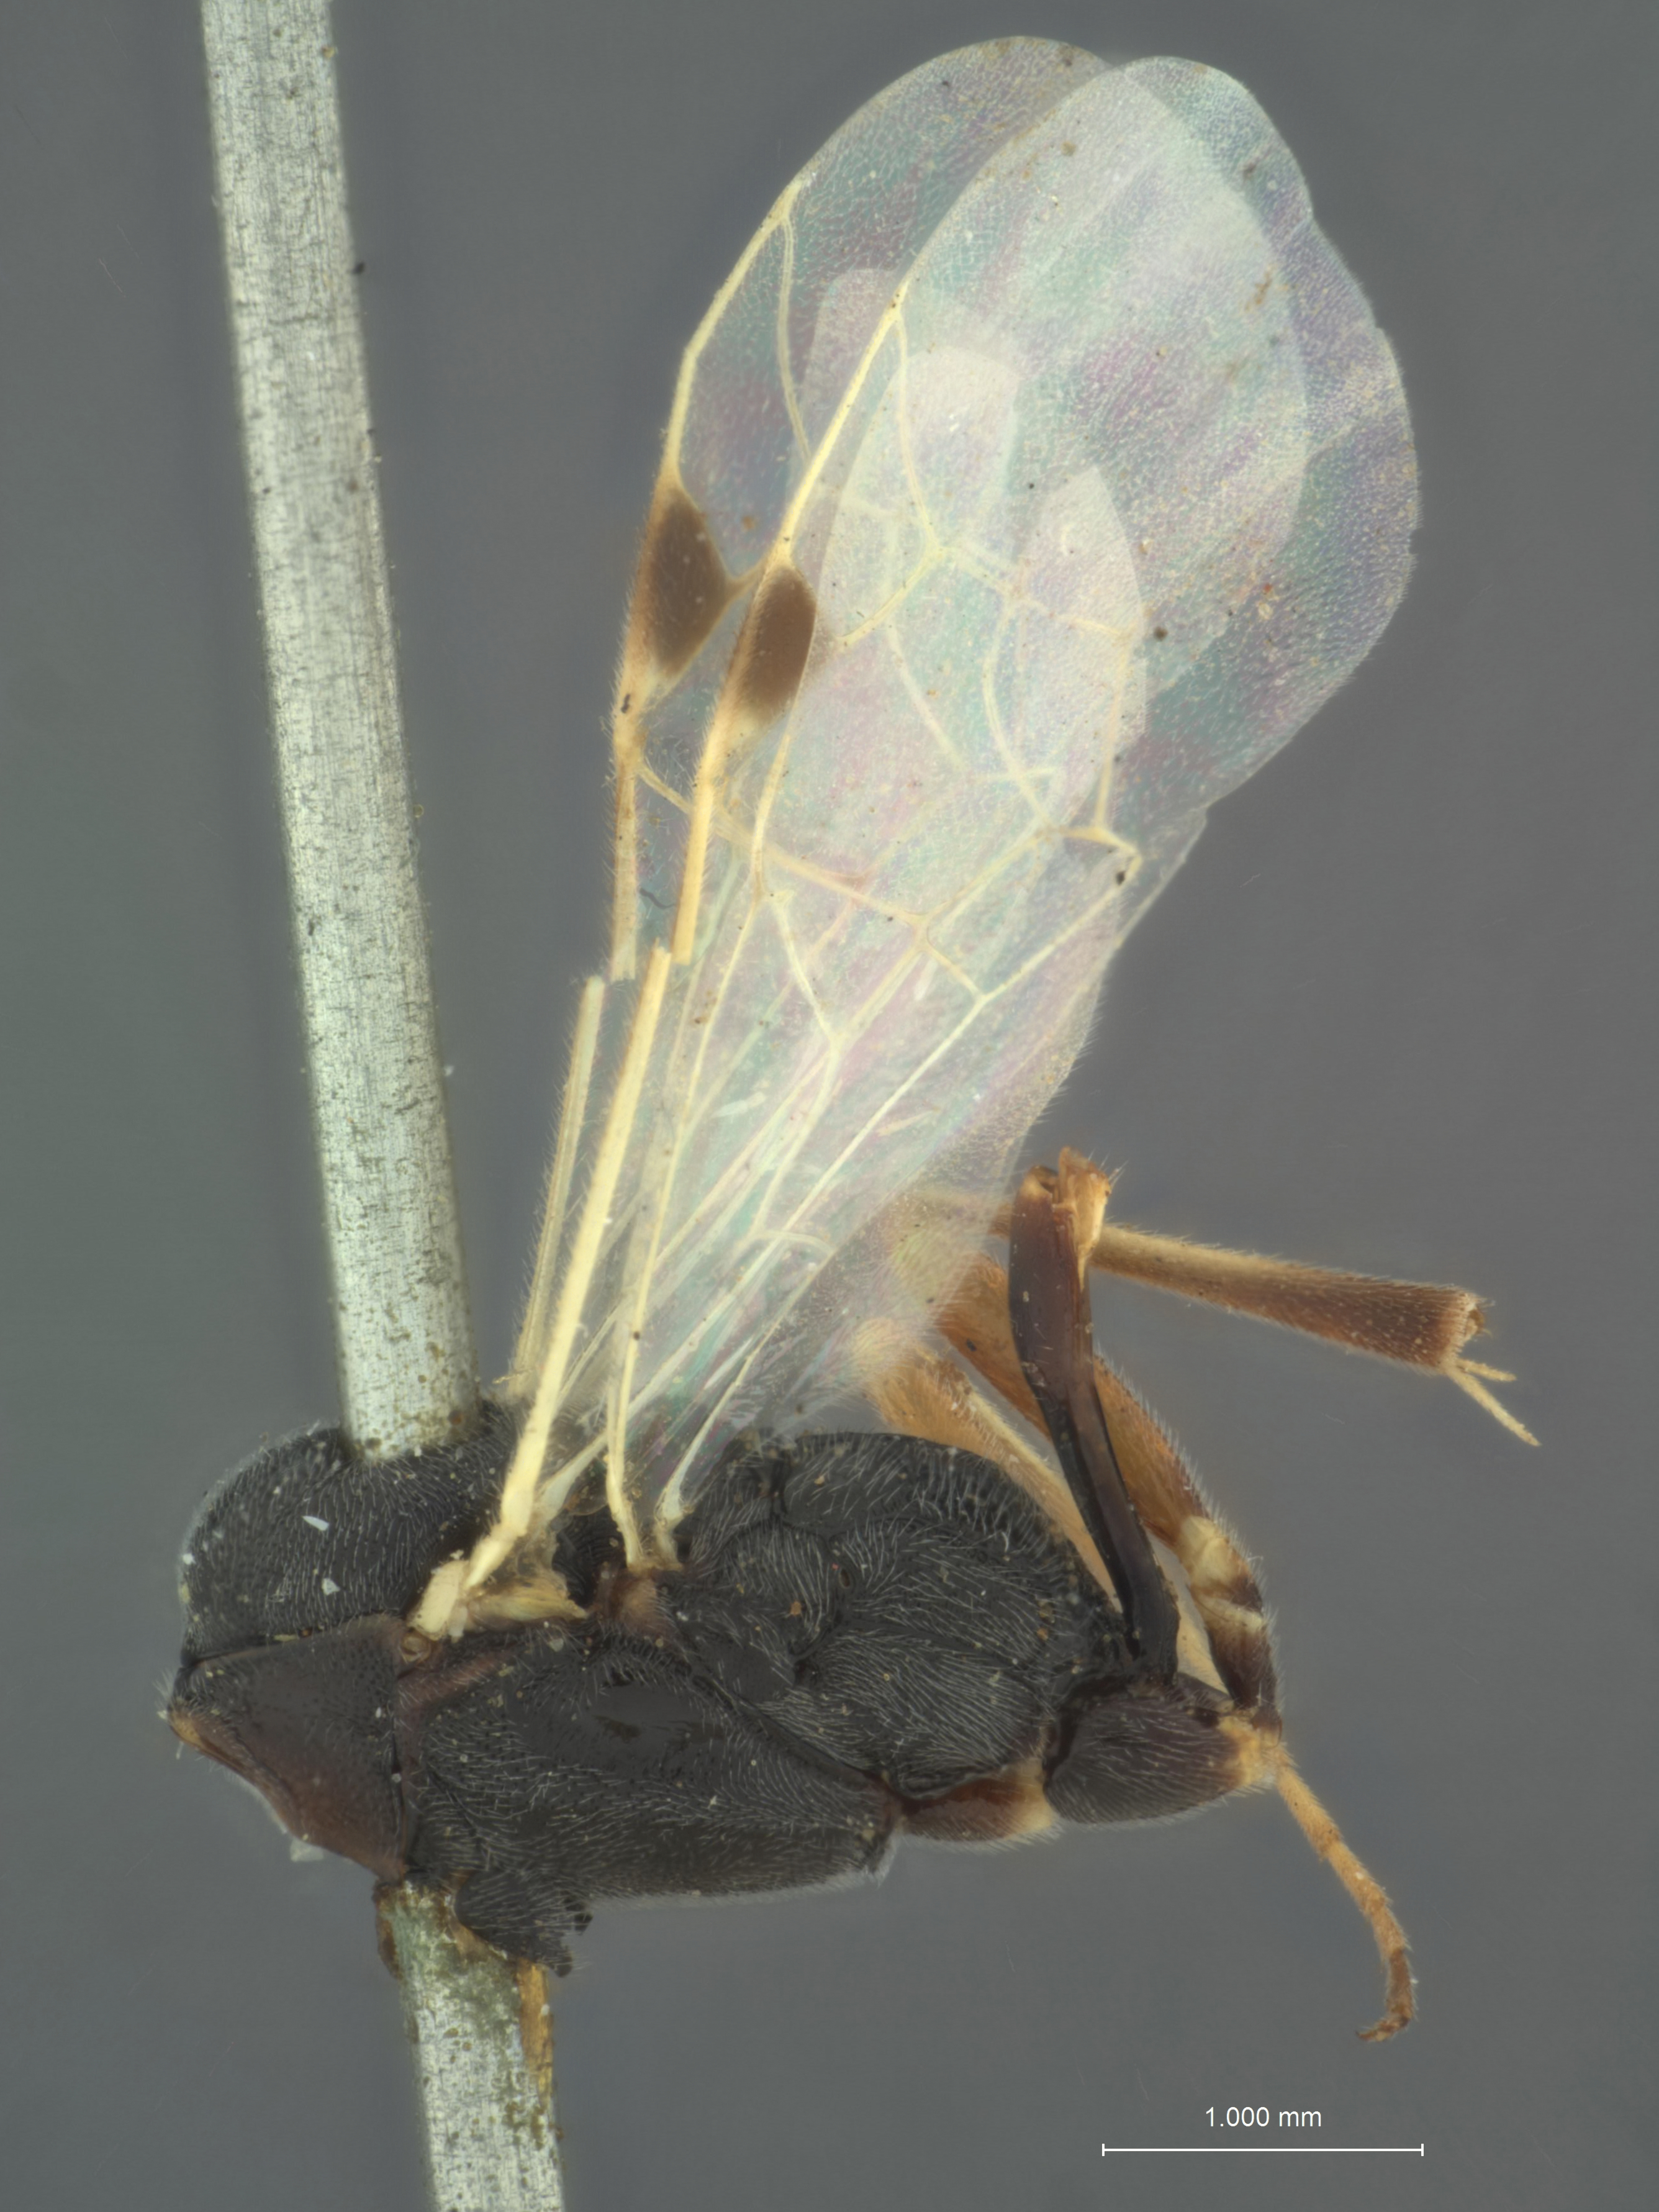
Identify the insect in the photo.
Porizon vierecki
